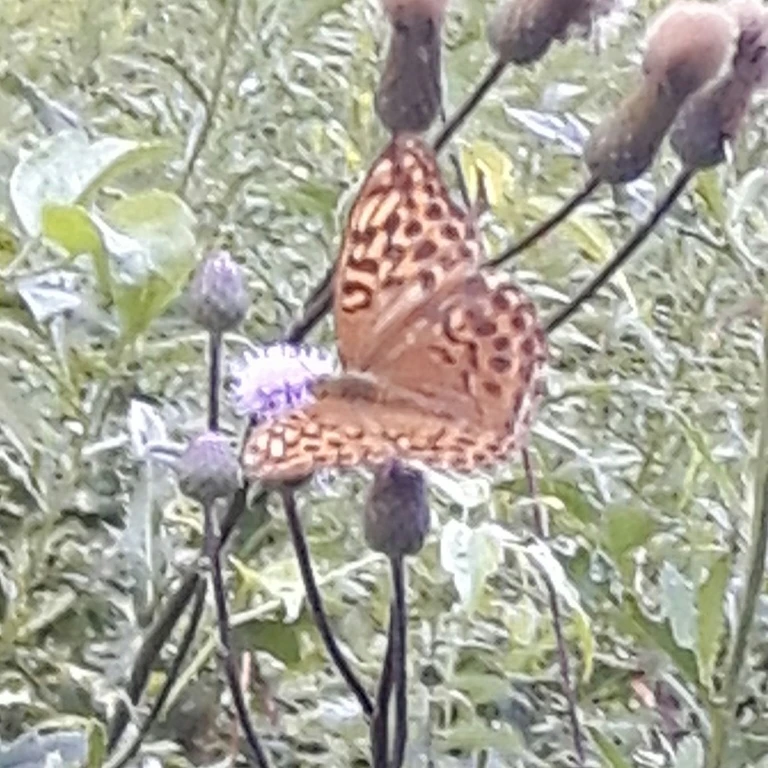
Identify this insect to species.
Argynnis paphia
